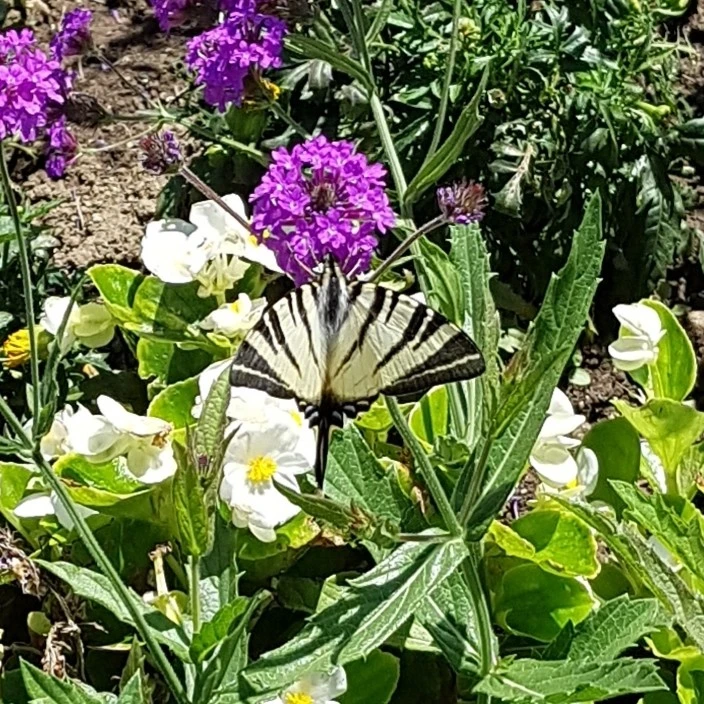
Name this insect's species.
Iphiclides podalirius
